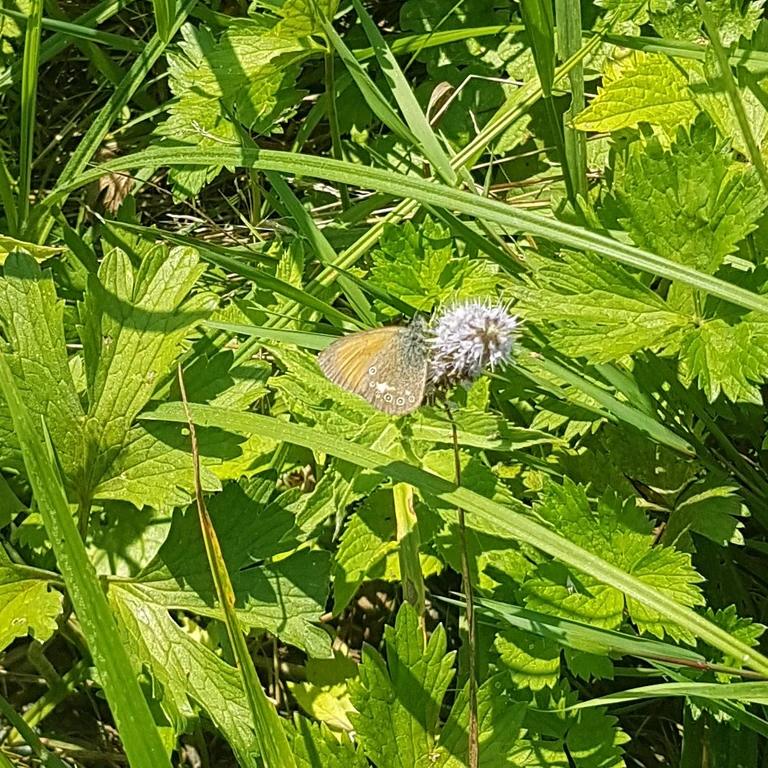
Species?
Coenonympha glycerion (also Coenonympha iphis)
